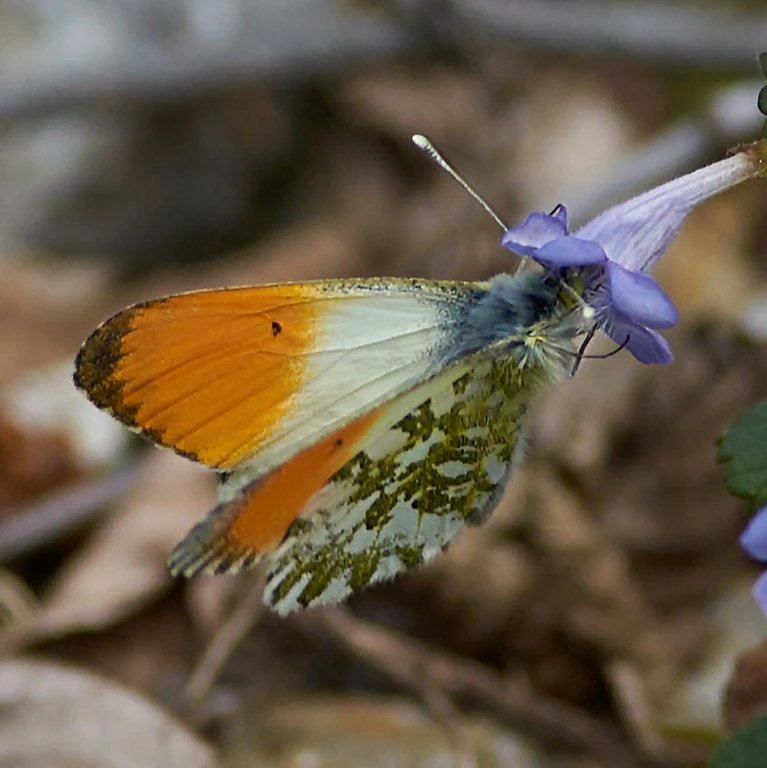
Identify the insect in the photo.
Anthocharis cardamines
